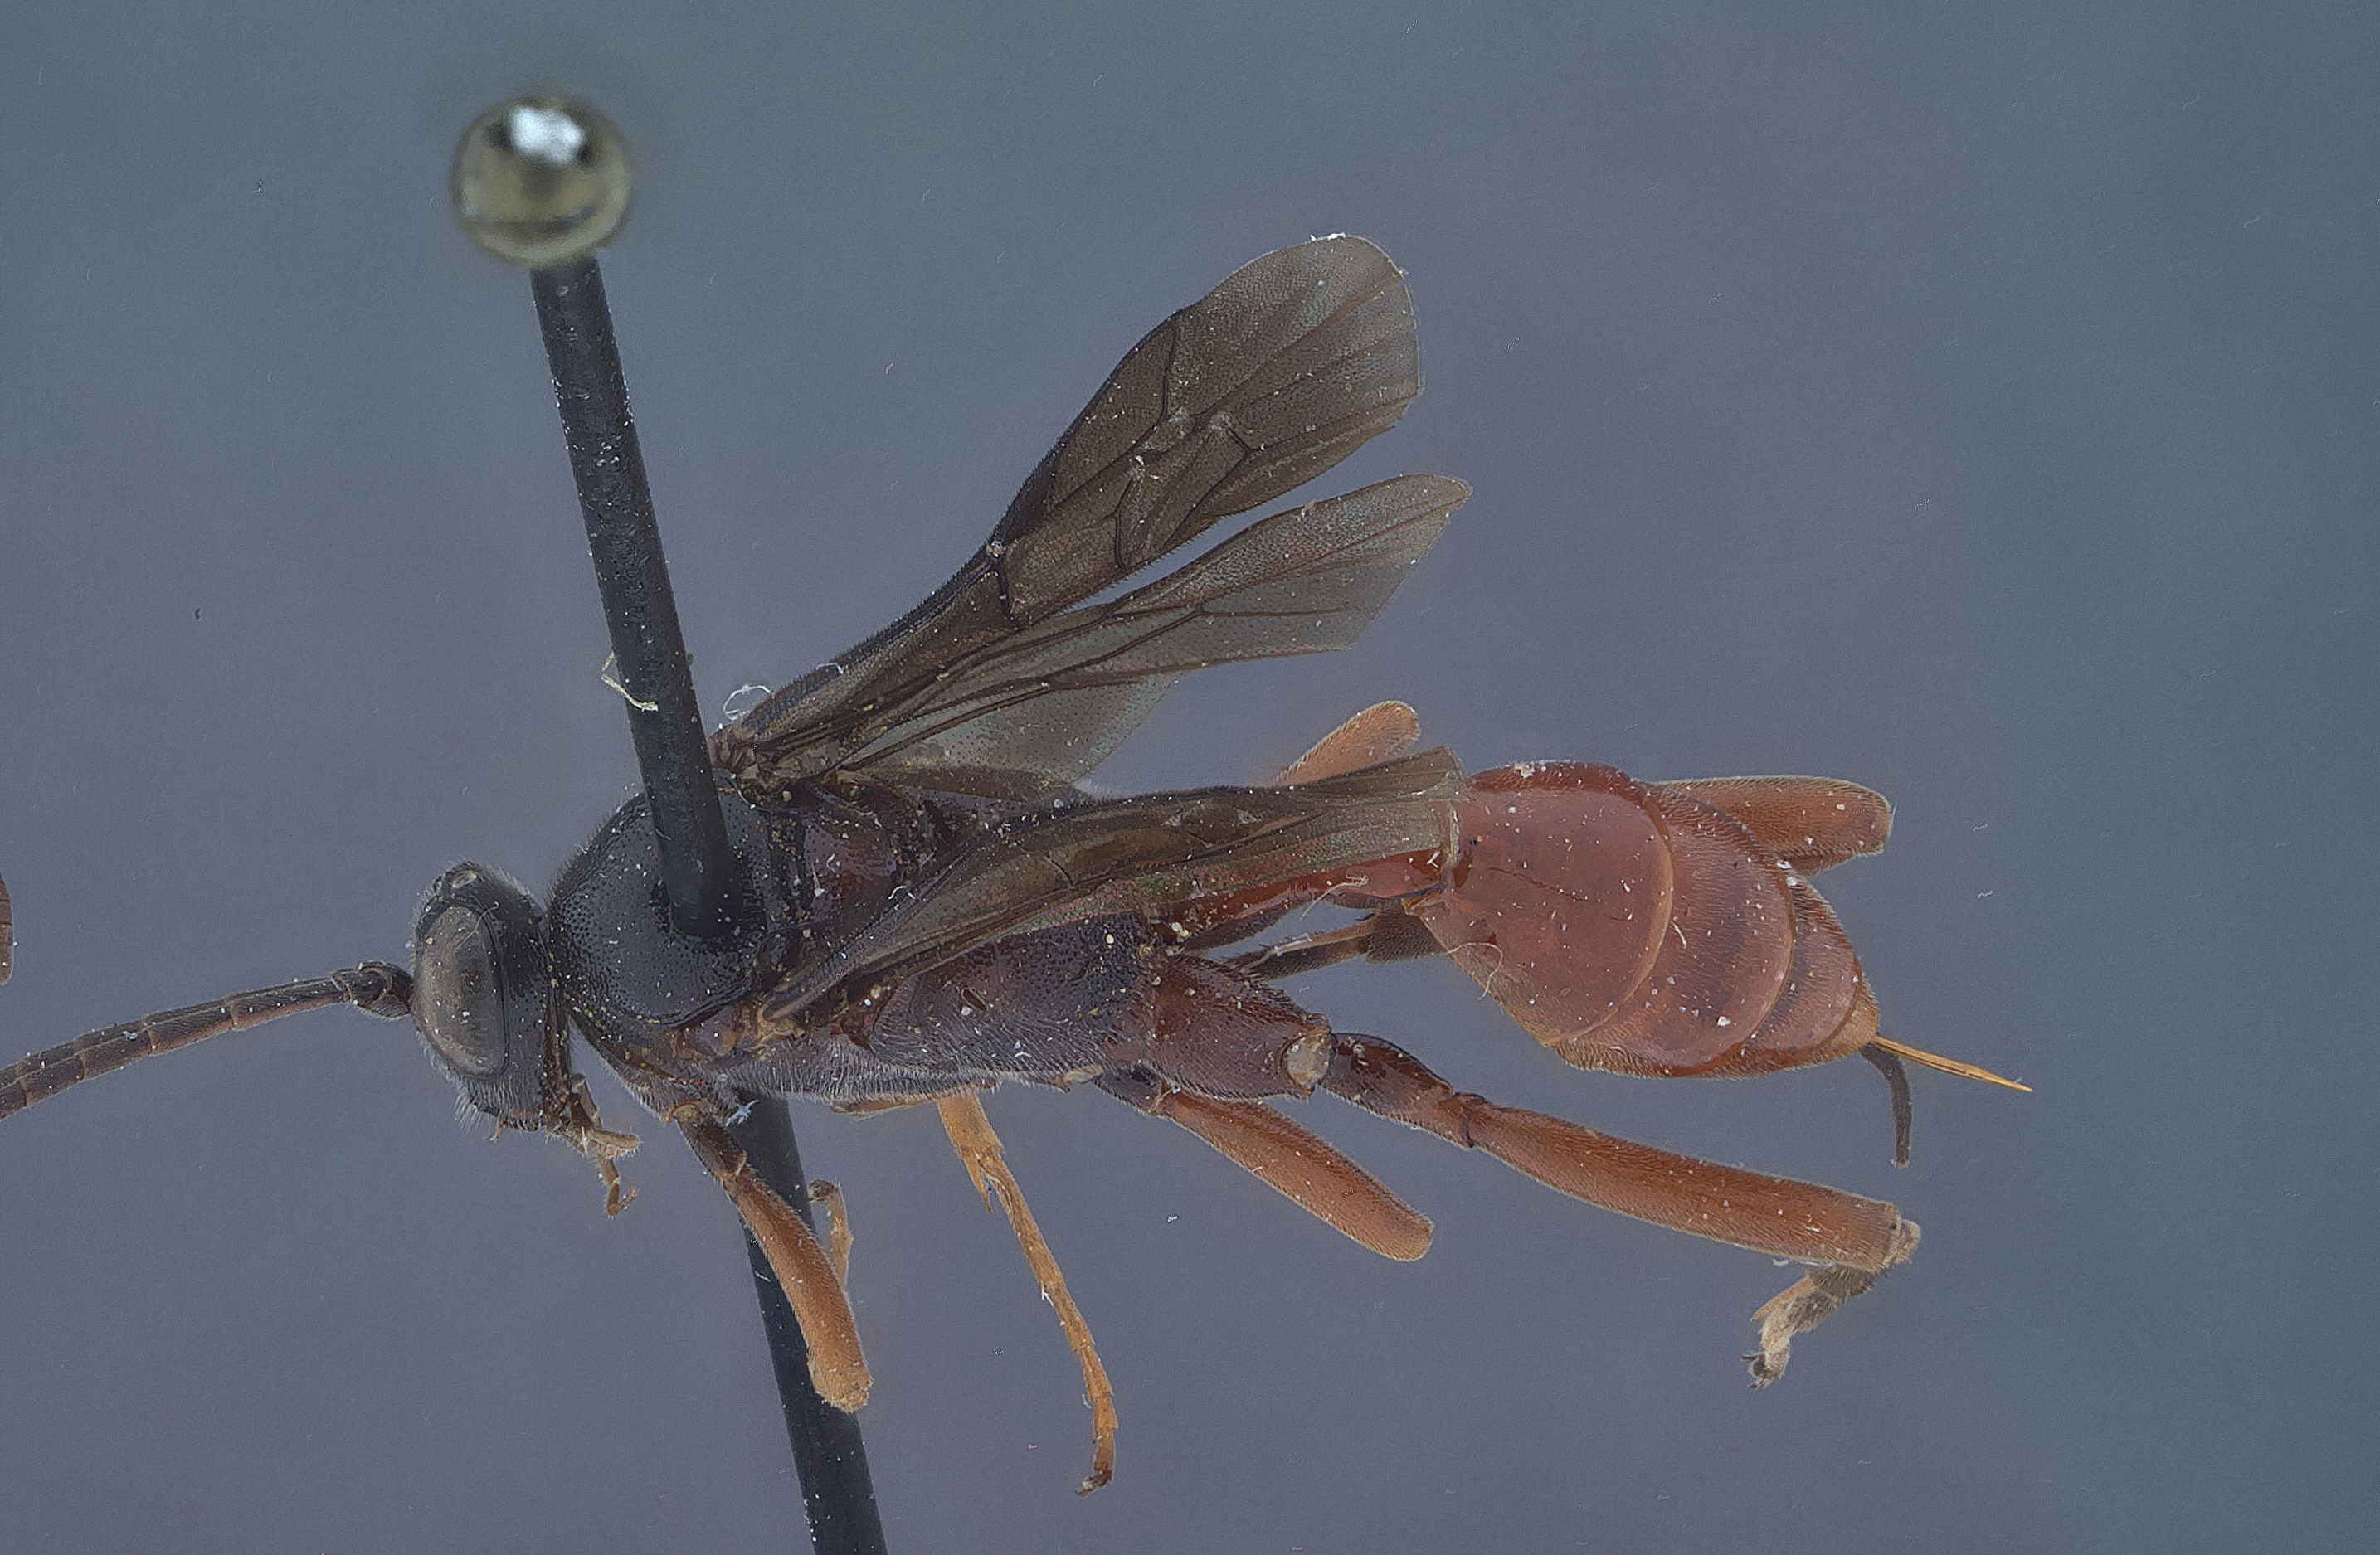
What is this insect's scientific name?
Trychosis reflexa
